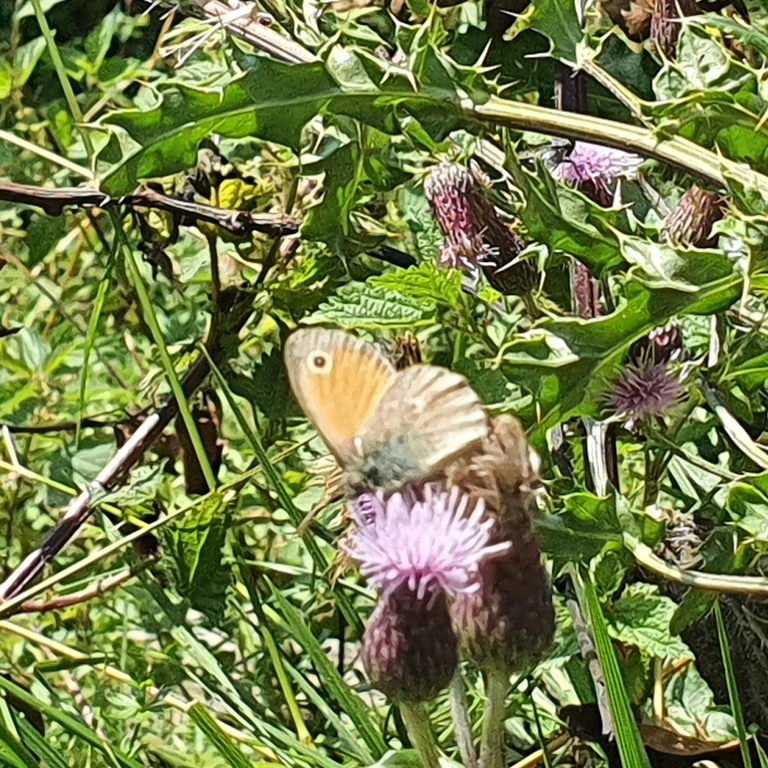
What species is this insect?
Coenonympha pamphilus
